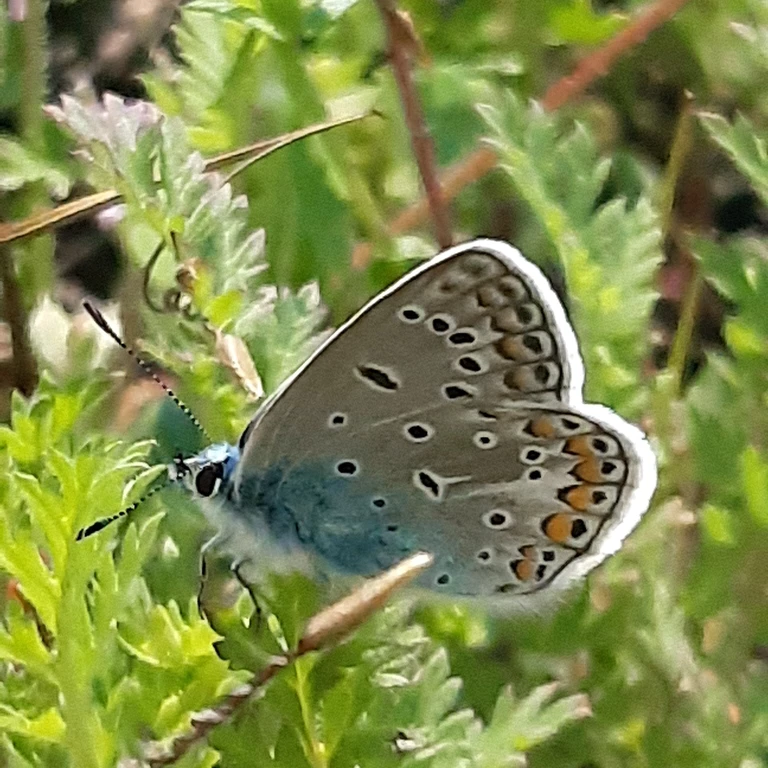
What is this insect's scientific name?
Polyommatus icarus
